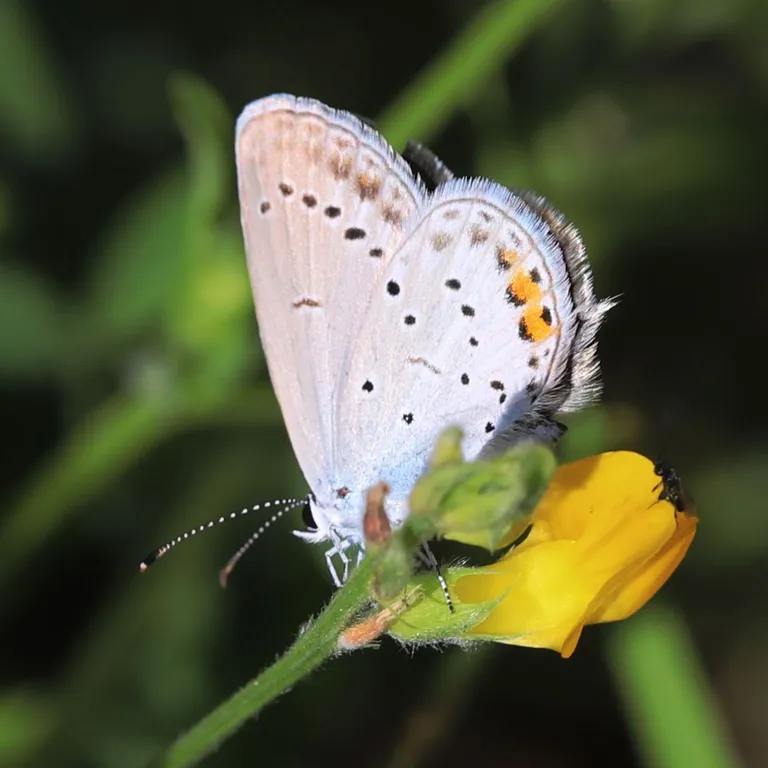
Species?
Cupido argiades (also Elkalyce argiades)
